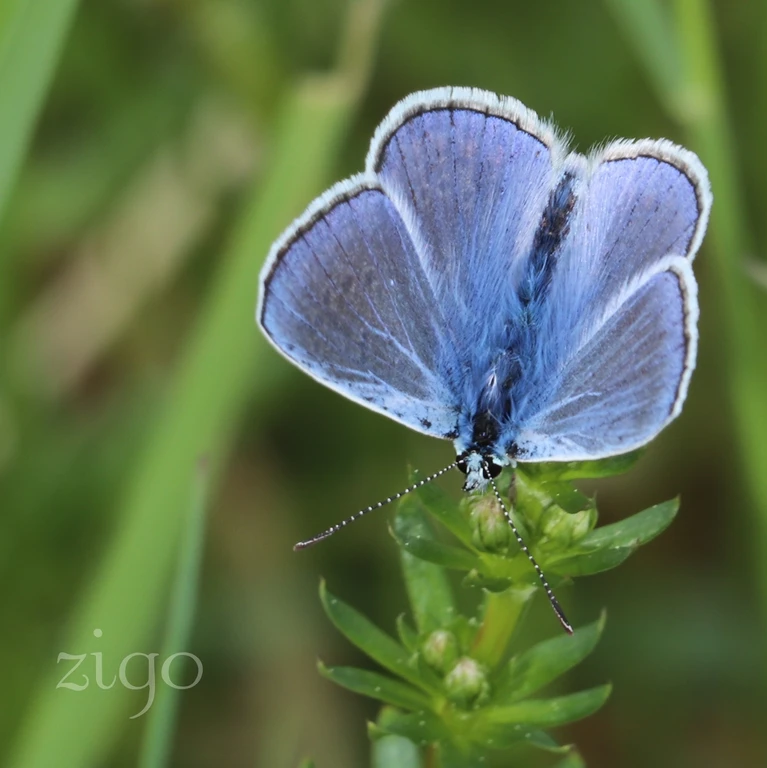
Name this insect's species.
Polyommatus icarus
